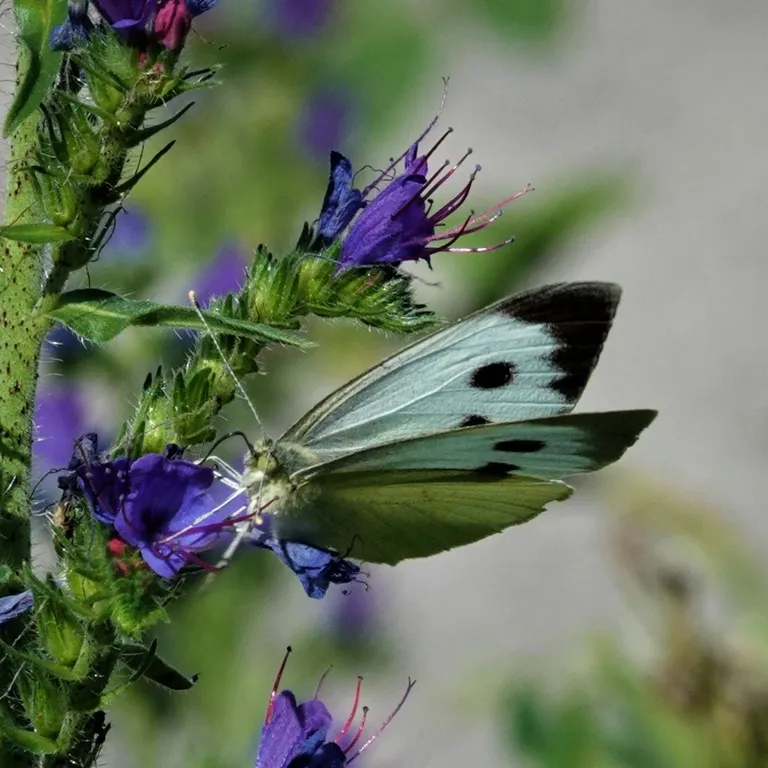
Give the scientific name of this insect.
Pieris brassicae
